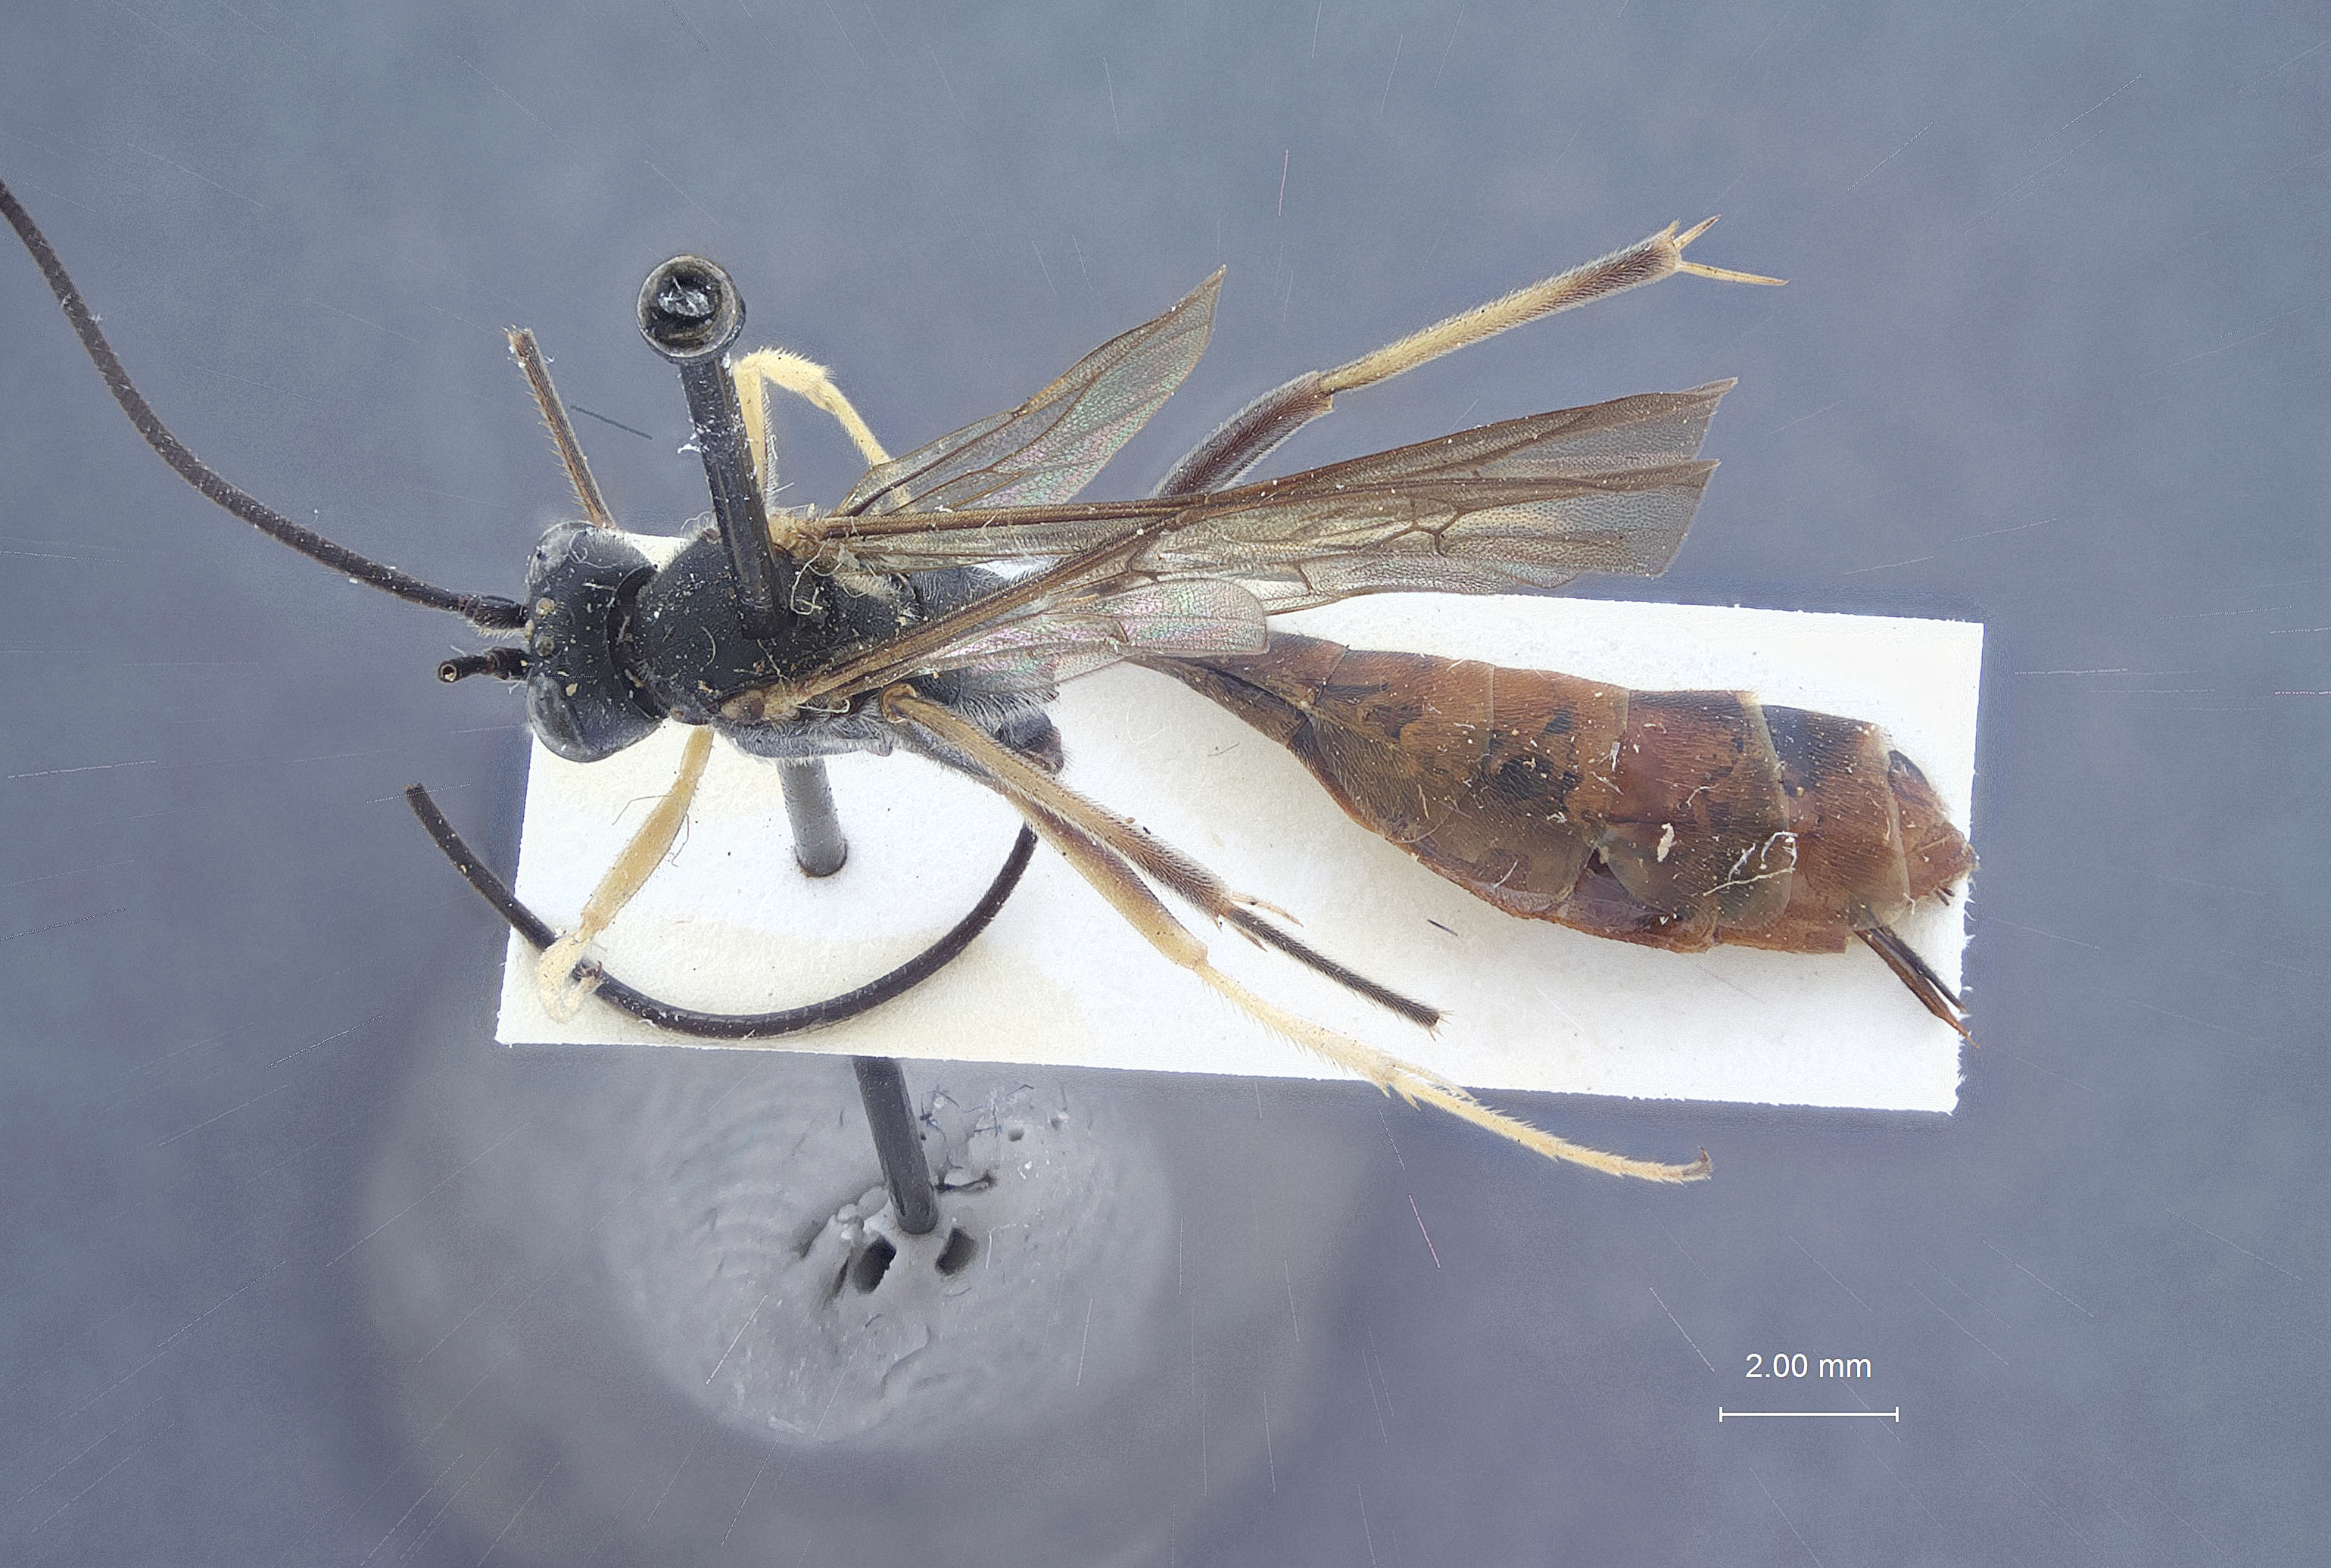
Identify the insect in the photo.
Campoplegidea robusta
